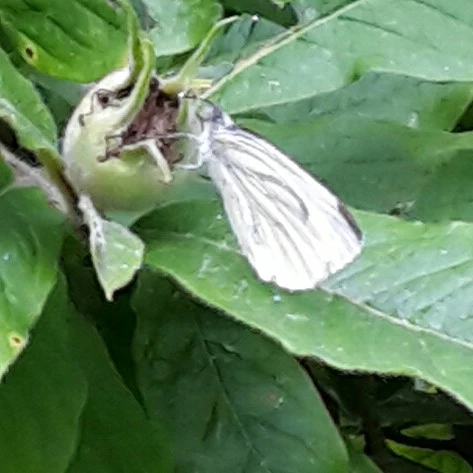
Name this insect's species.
Pieris napi
